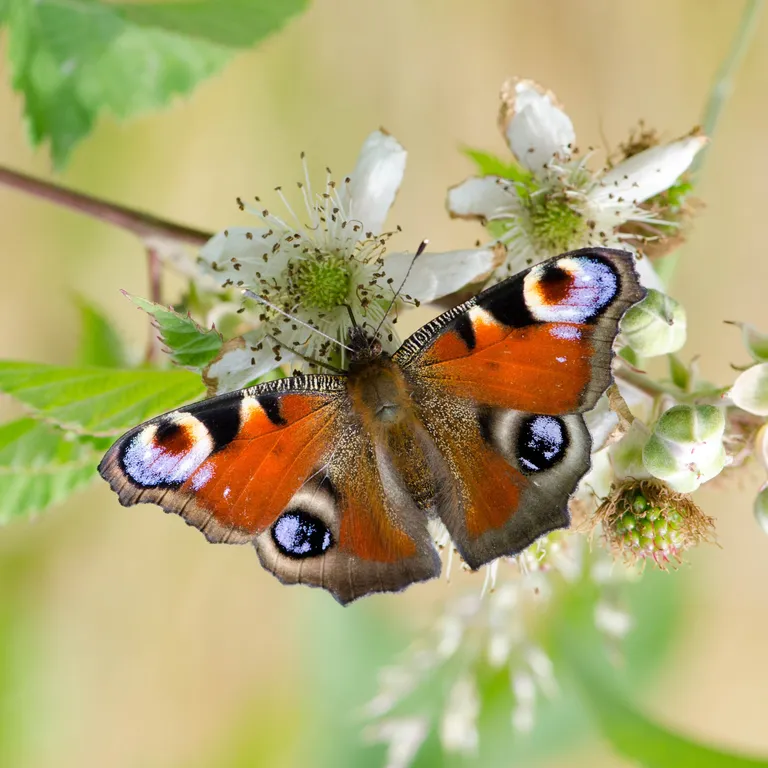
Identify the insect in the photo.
Aglais io
